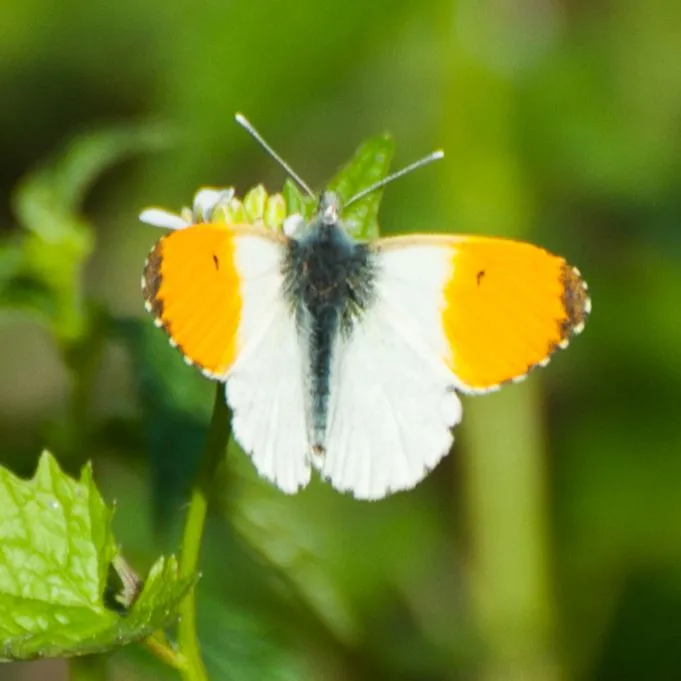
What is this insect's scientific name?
Anthocharis cardamines
